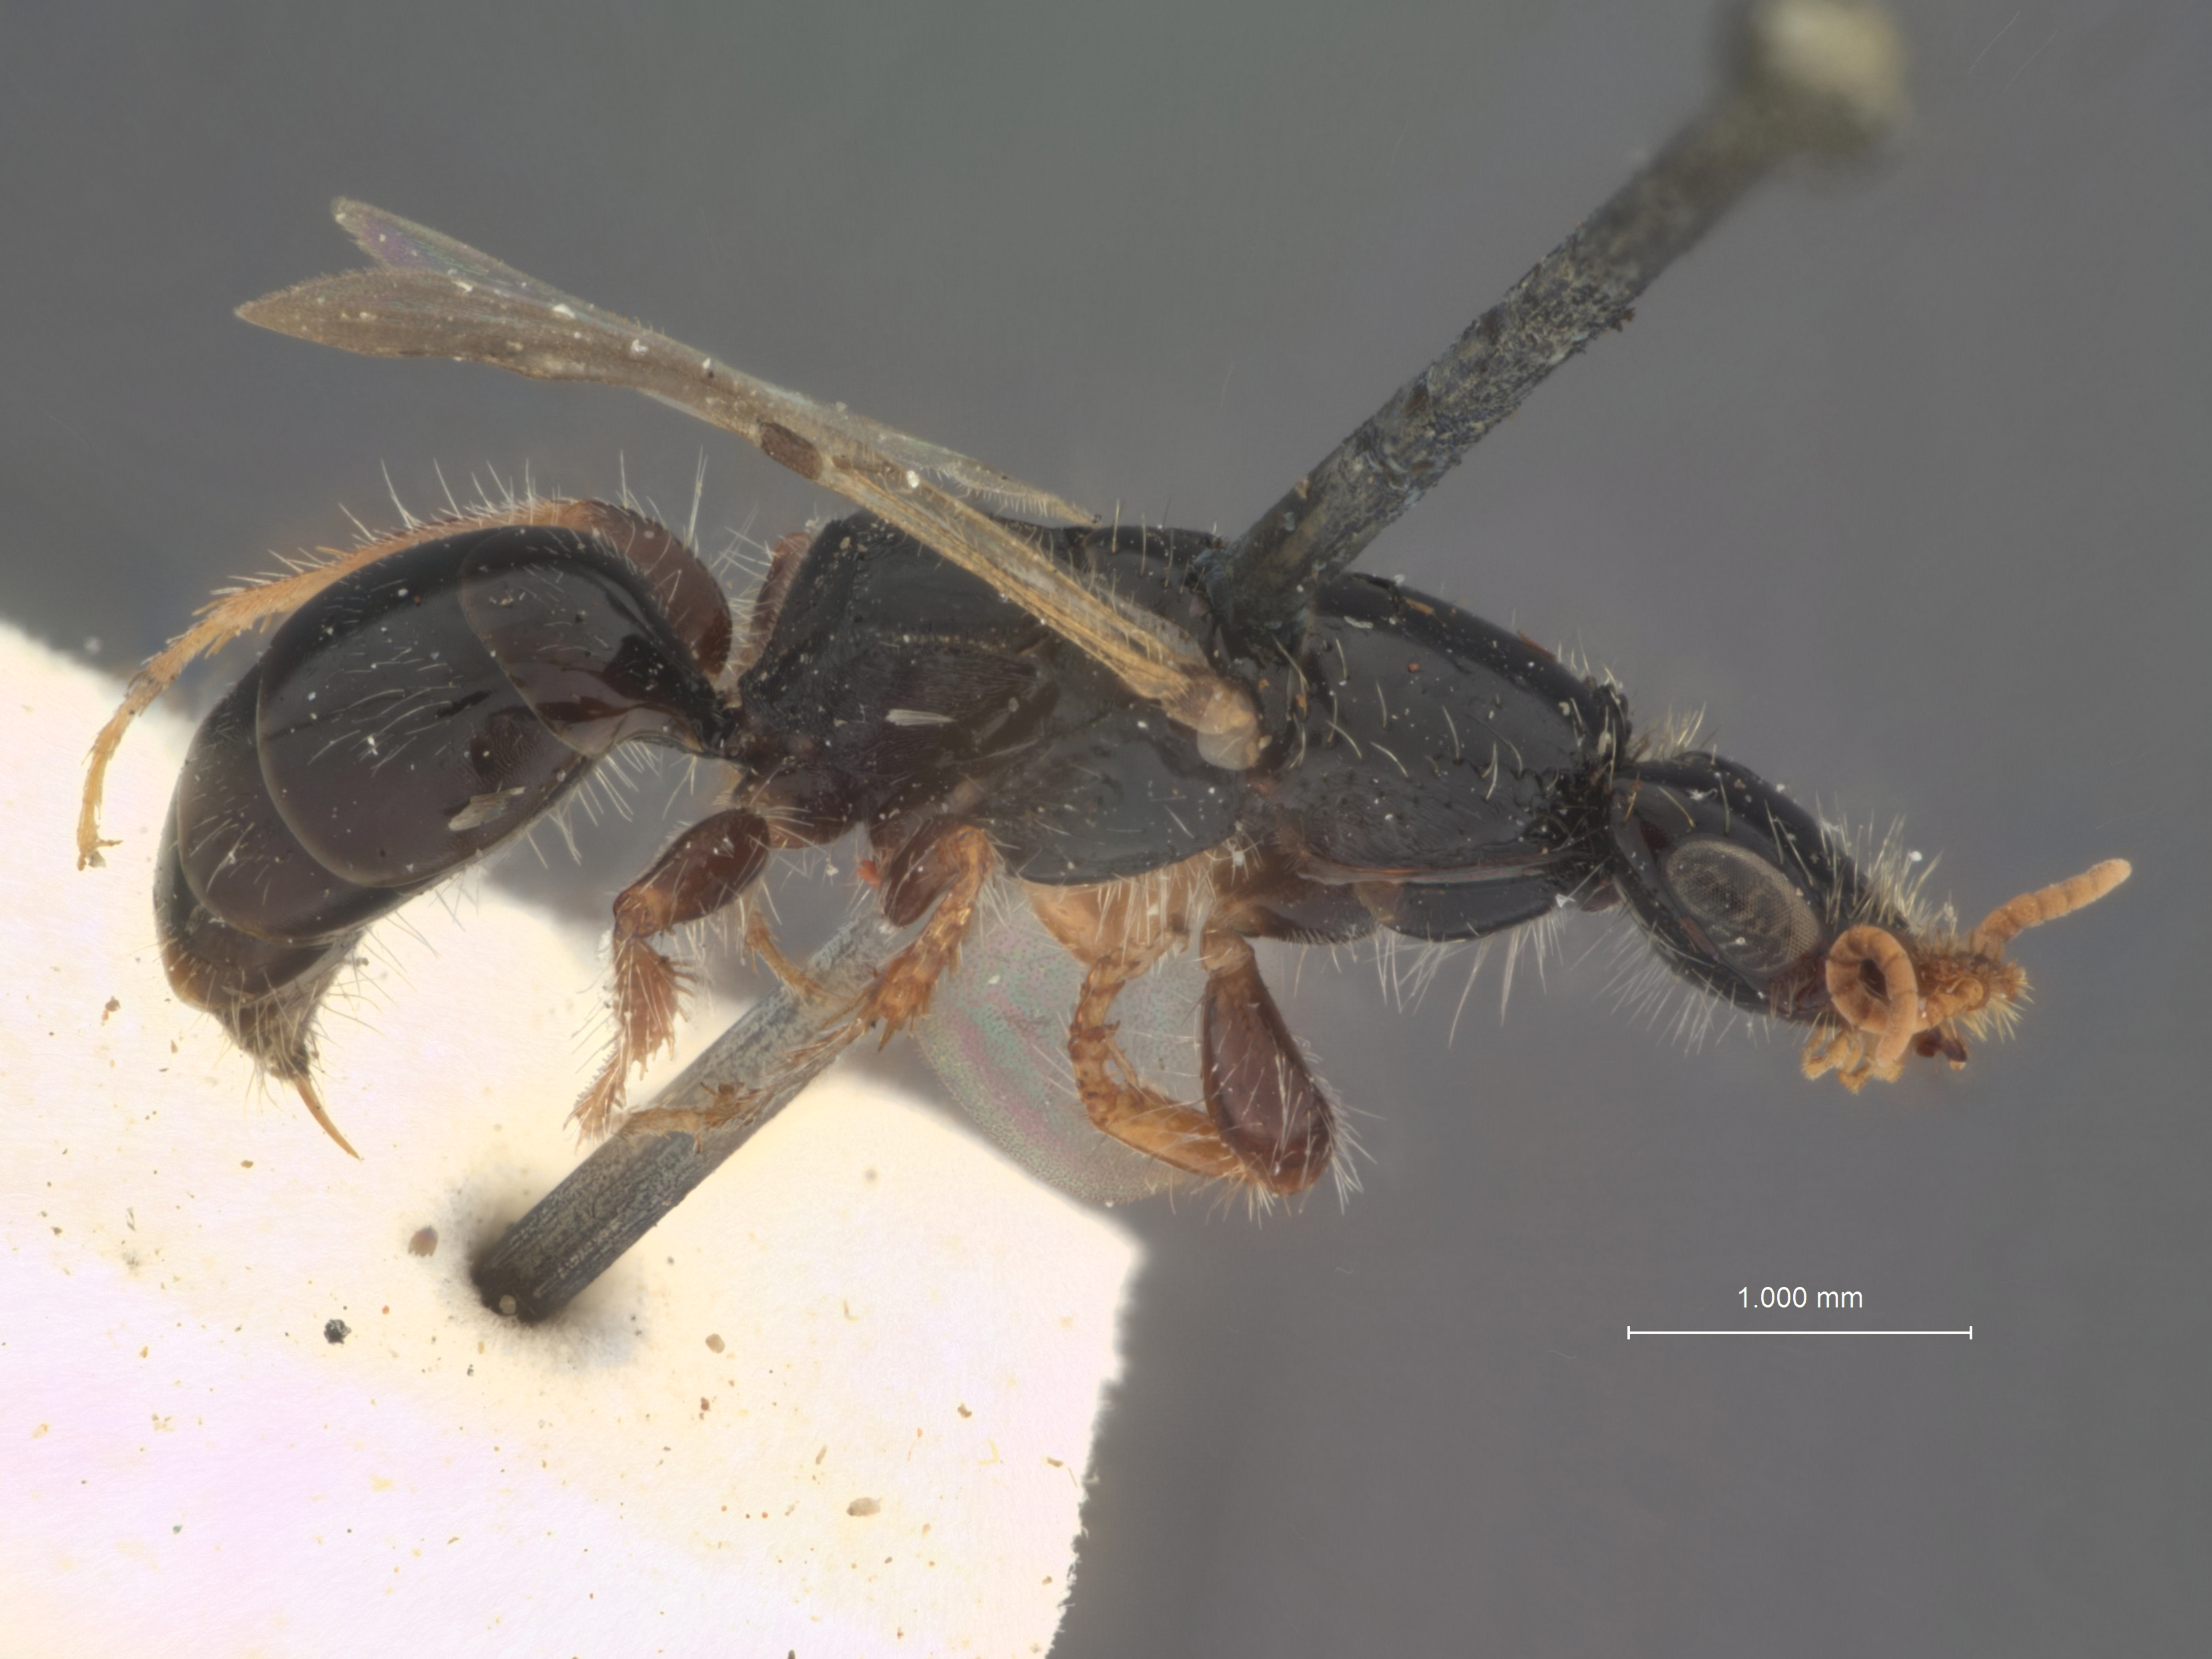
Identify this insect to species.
Pristobethylus indicus
